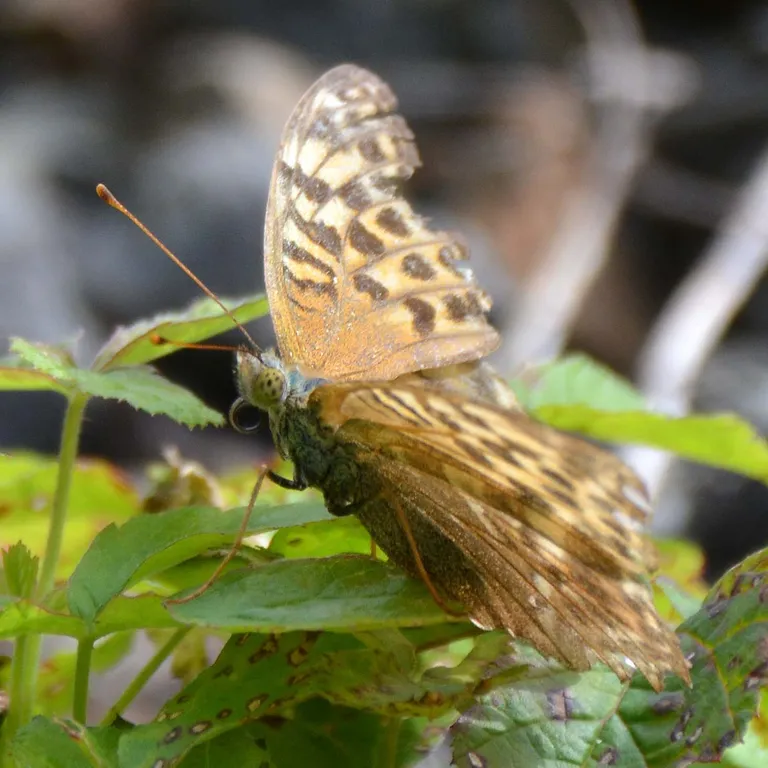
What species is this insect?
Argynnis paphia
